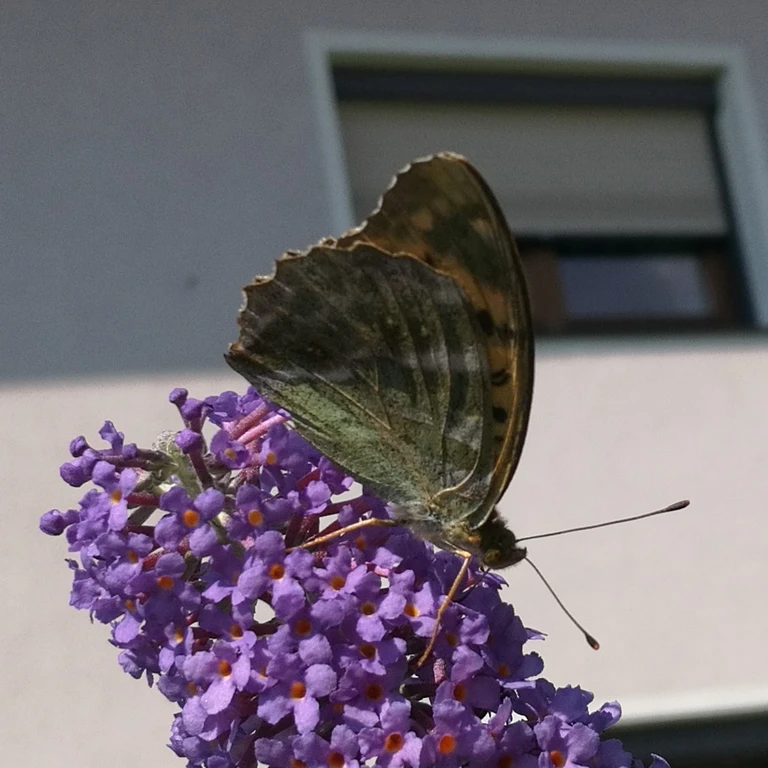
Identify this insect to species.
Argynnis paphia
